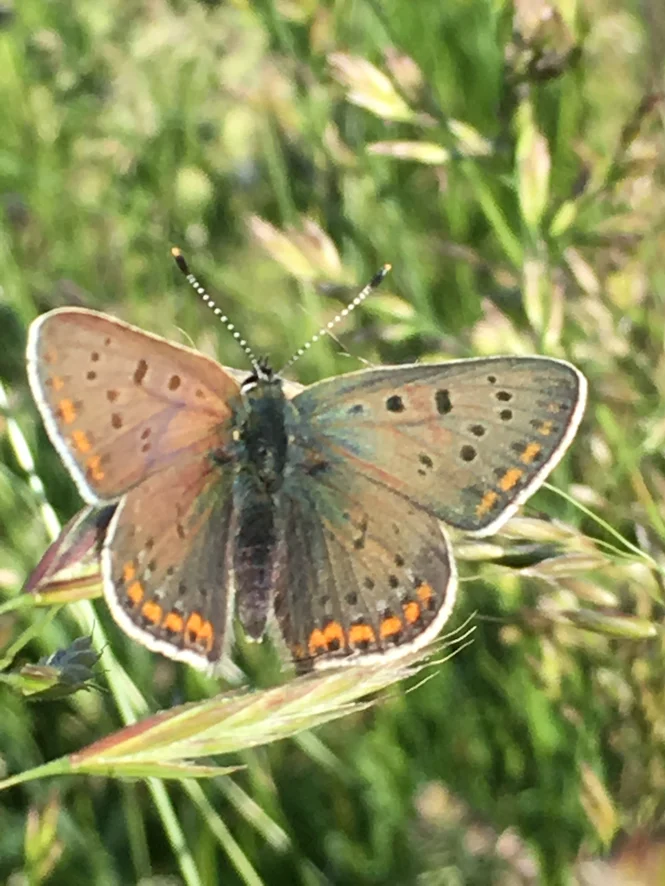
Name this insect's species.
Lycaena tityrus (also Loweia tityrus)
